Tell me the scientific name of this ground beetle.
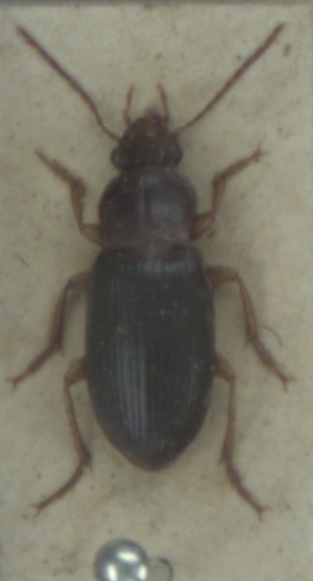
Ophonus puncticeps
